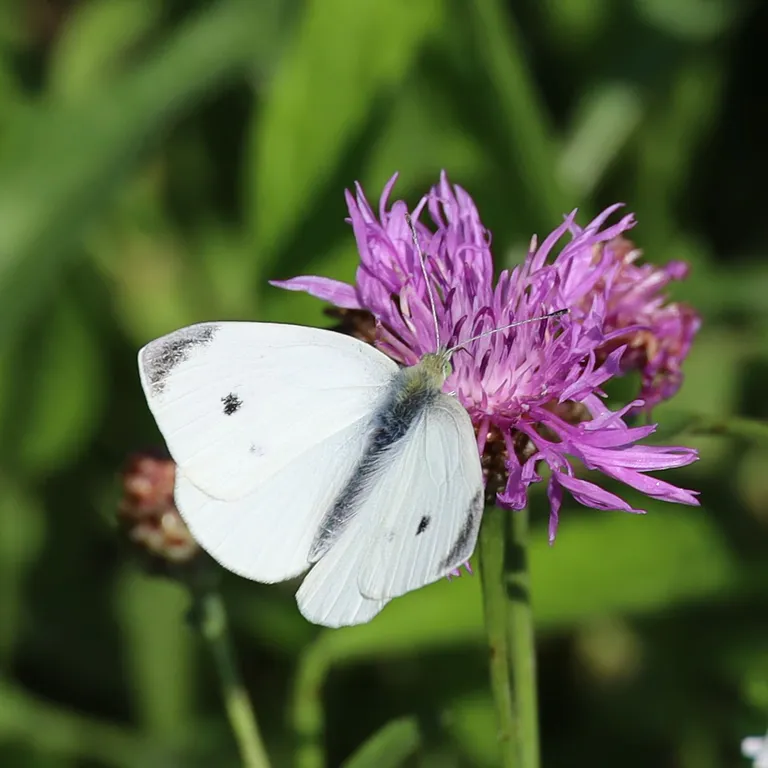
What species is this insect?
Pieris rapae
